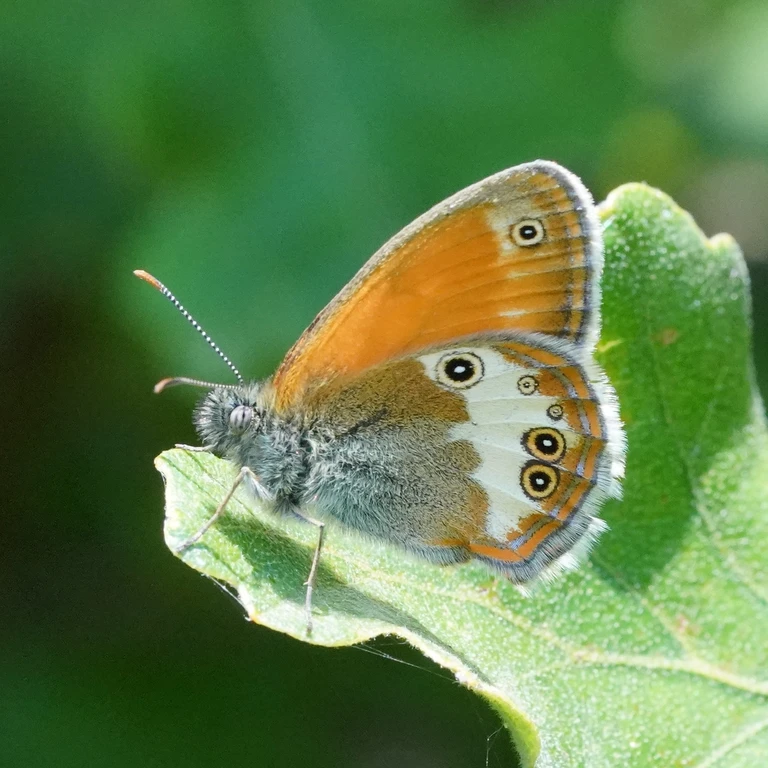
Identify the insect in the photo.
Coenonympha arcania
